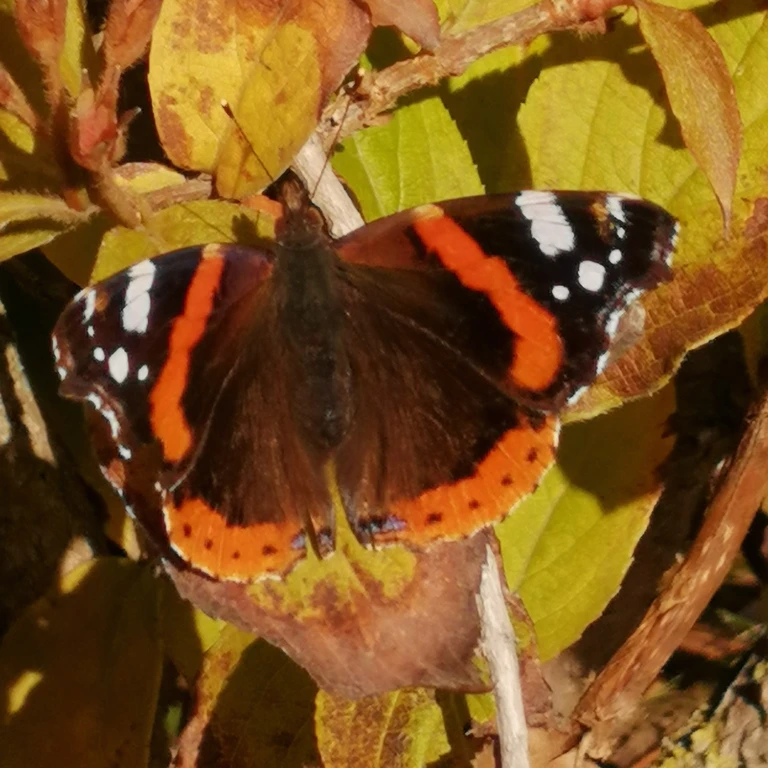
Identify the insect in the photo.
Vanessa atalanta
